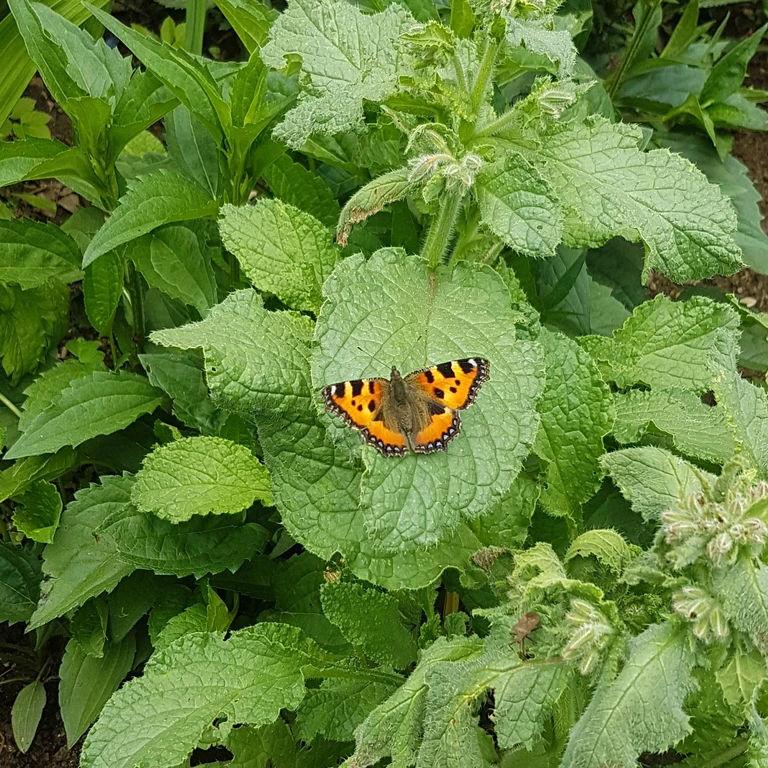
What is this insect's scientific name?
Aglais urticae
